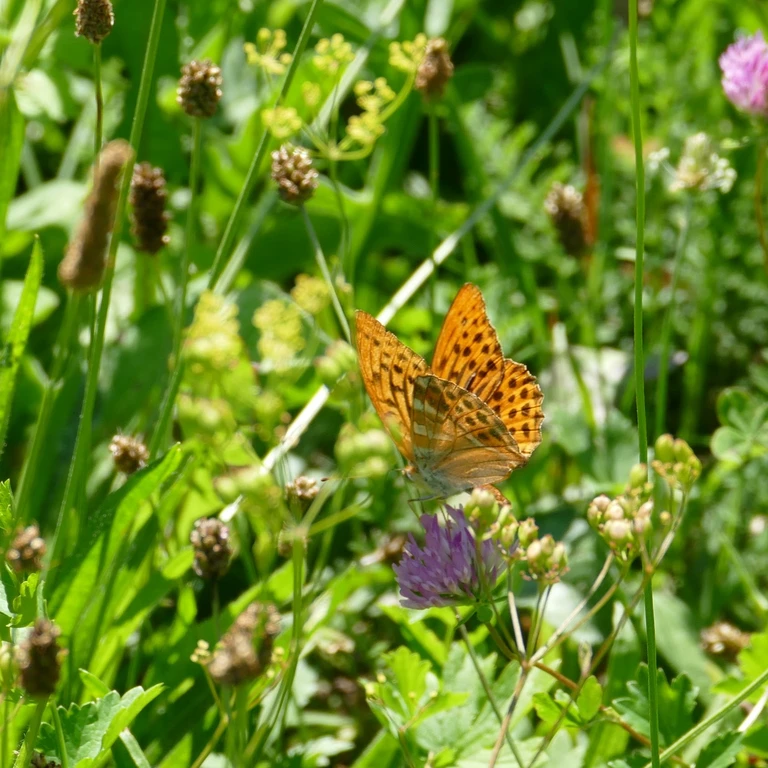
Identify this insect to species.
Argynnis paphia
